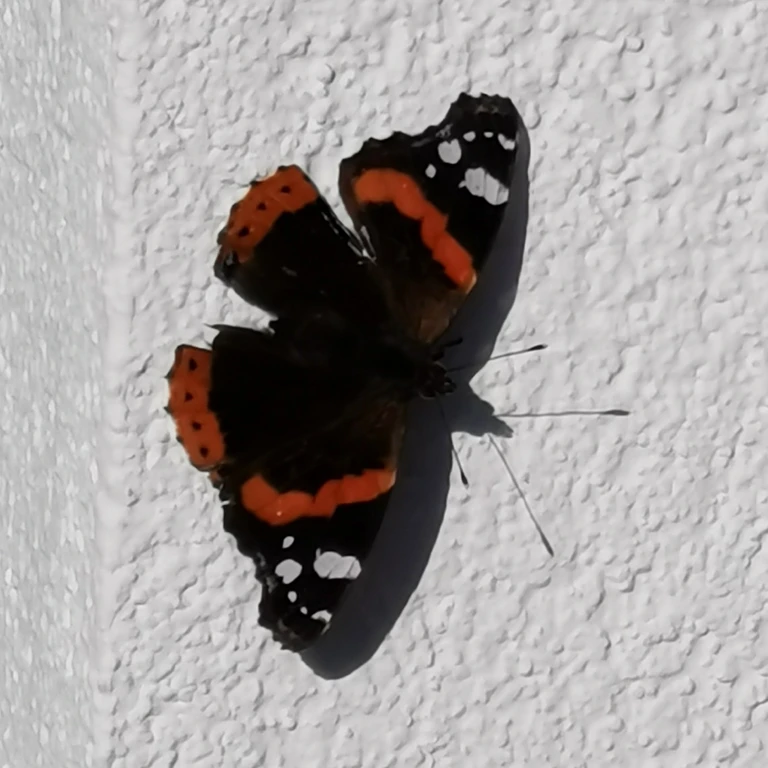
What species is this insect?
Vanessa atalanta
